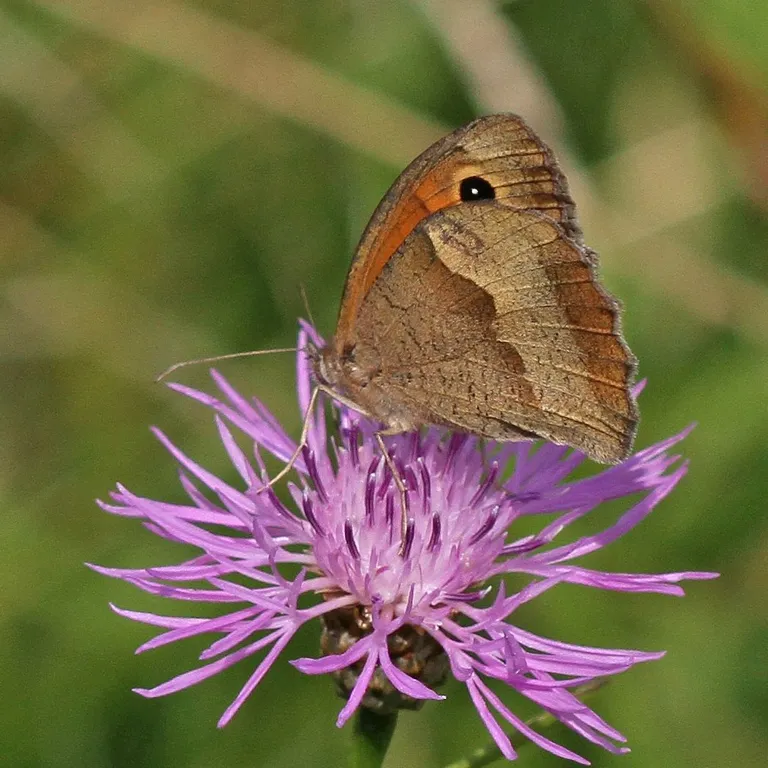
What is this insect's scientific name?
Maniola jurtina
